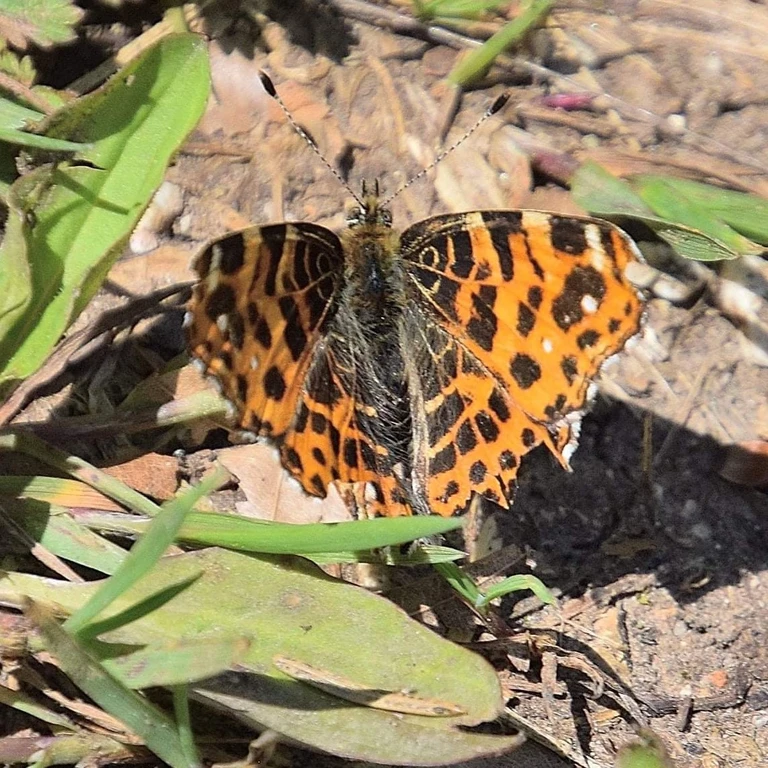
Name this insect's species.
Araschnia levana
